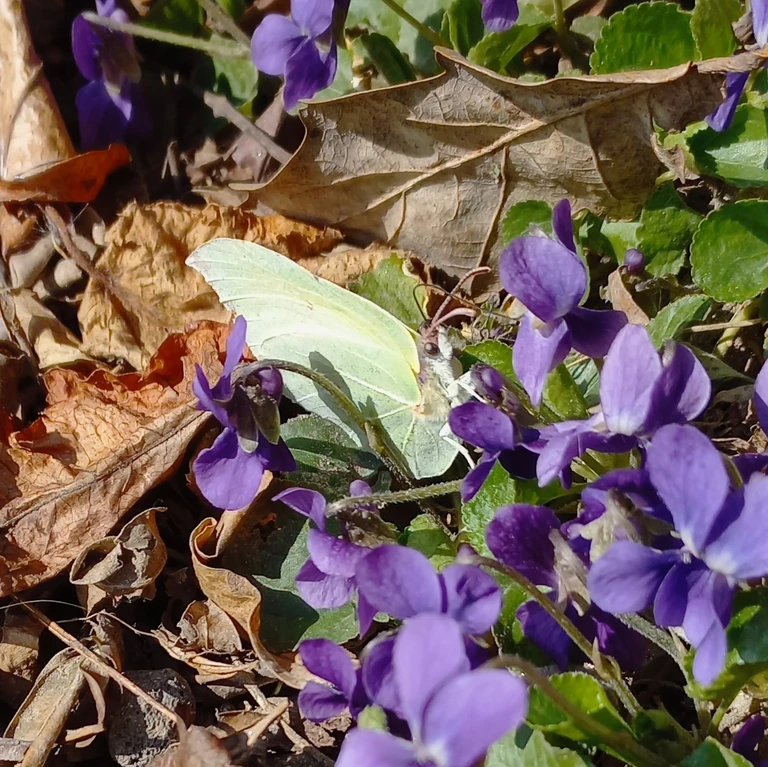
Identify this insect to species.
Gonepteryx rhamni
